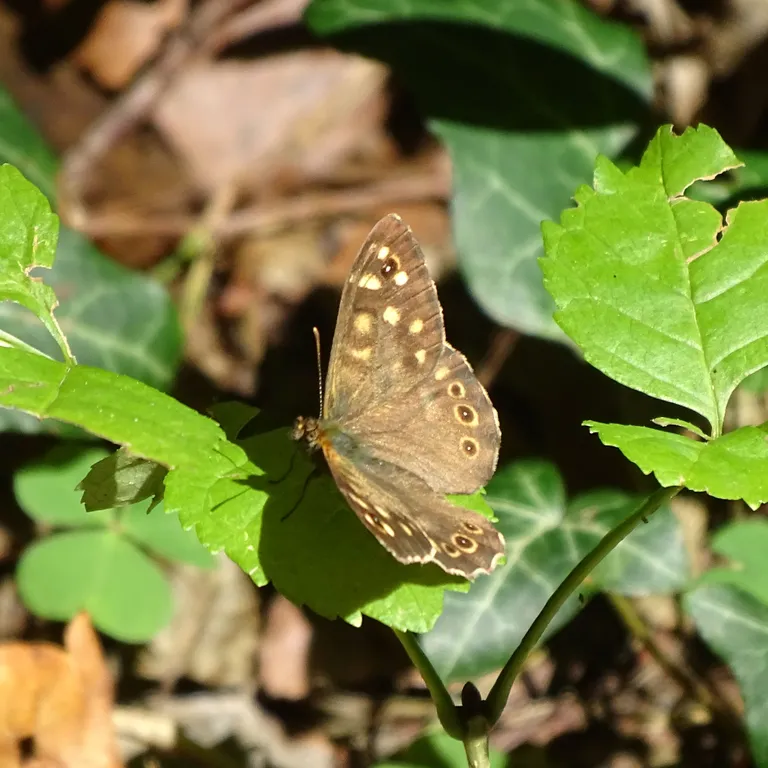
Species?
Pararge aegeria
